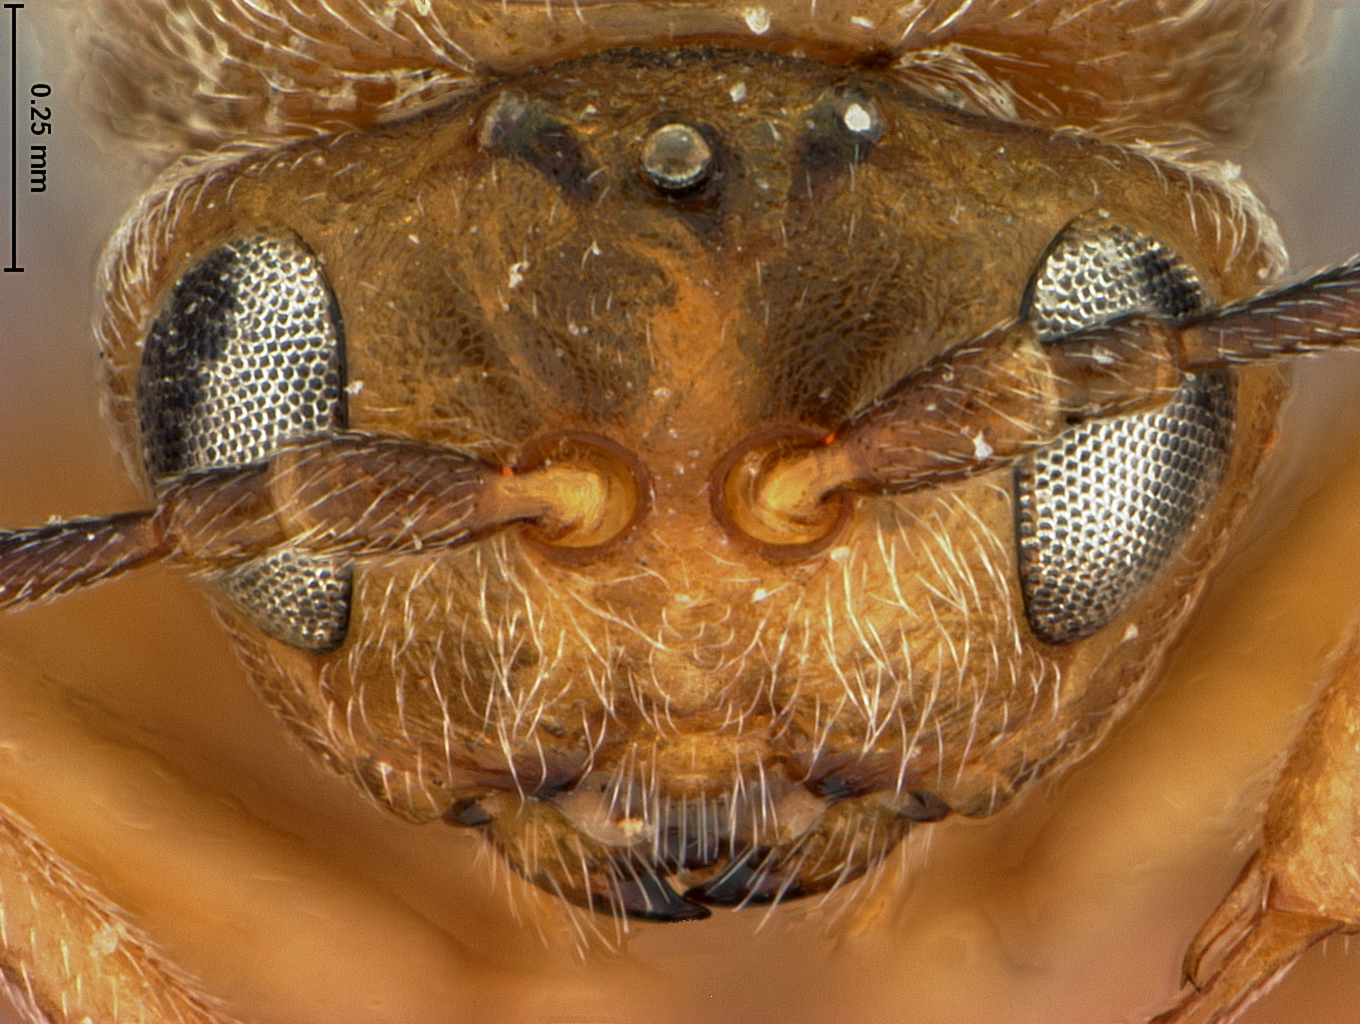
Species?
Callirhytis banalella
